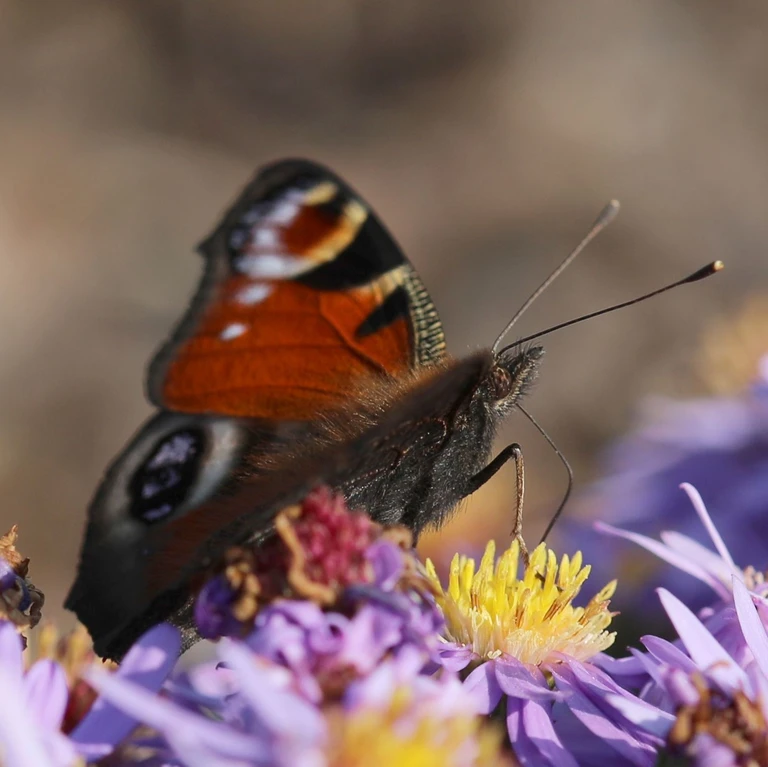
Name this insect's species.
Aglais io
